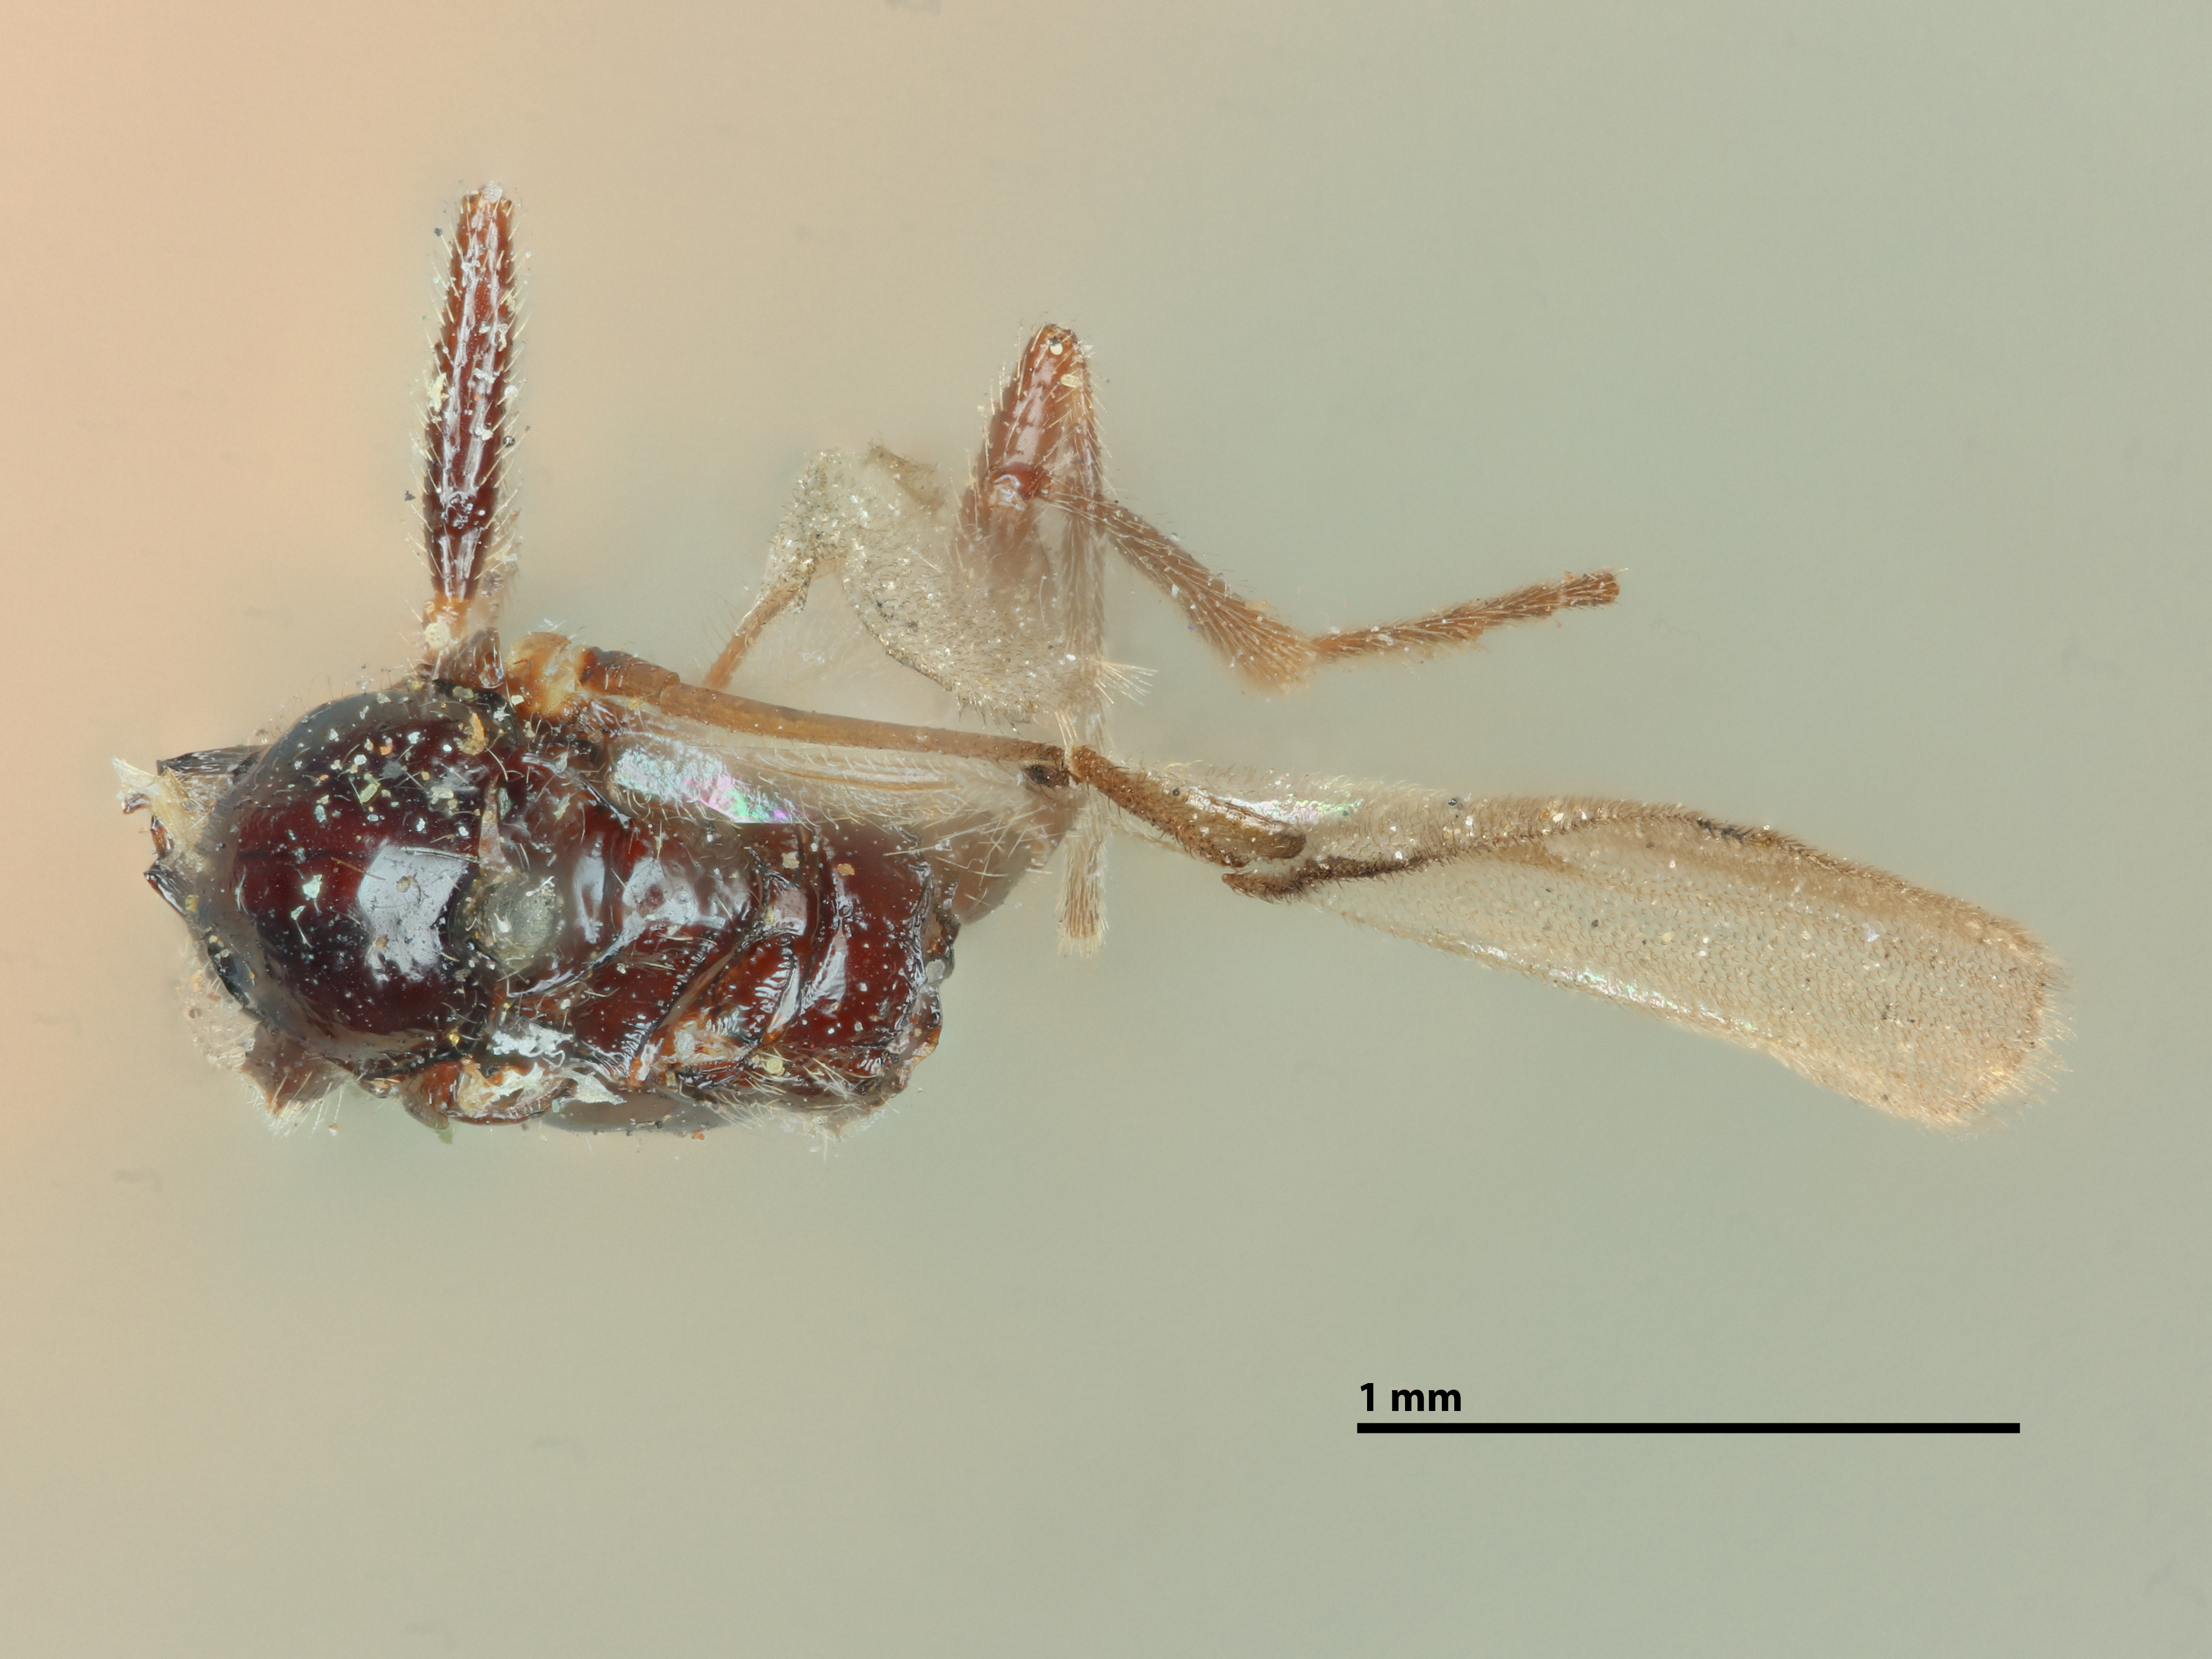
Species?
Aphidius propinquus
